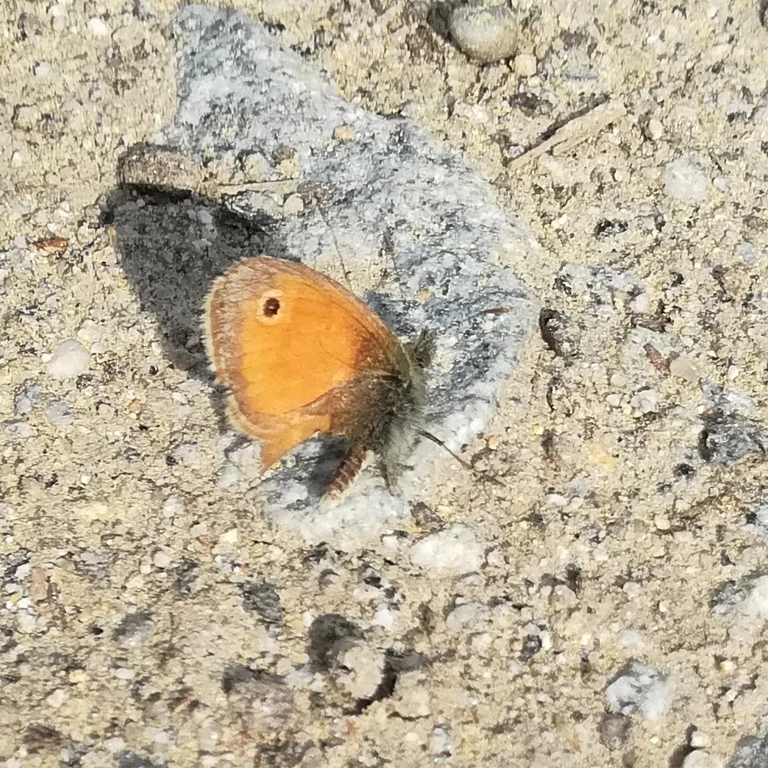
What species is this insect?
Coenonympha pamphilus
